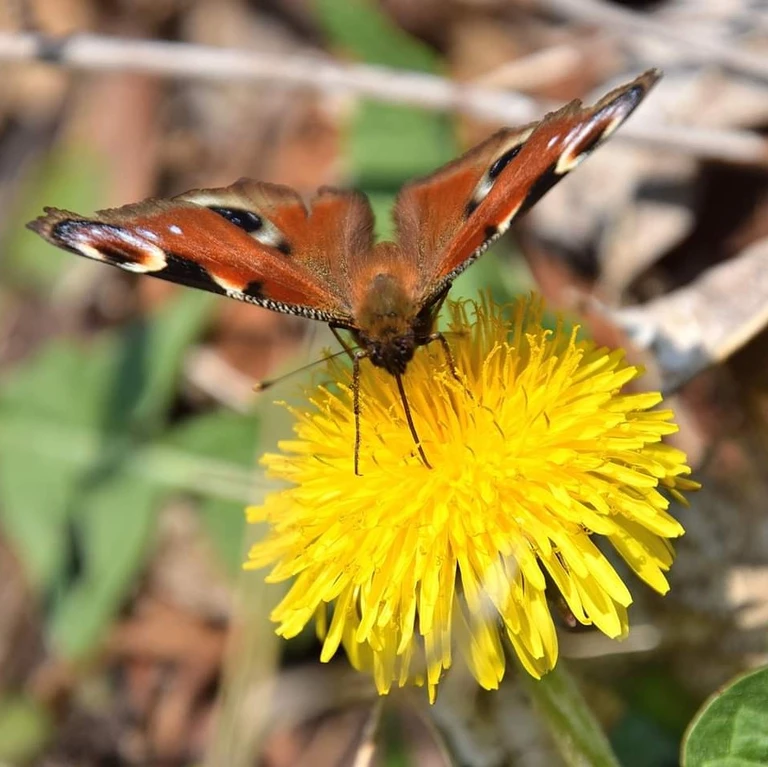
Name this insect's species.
Aglais io
